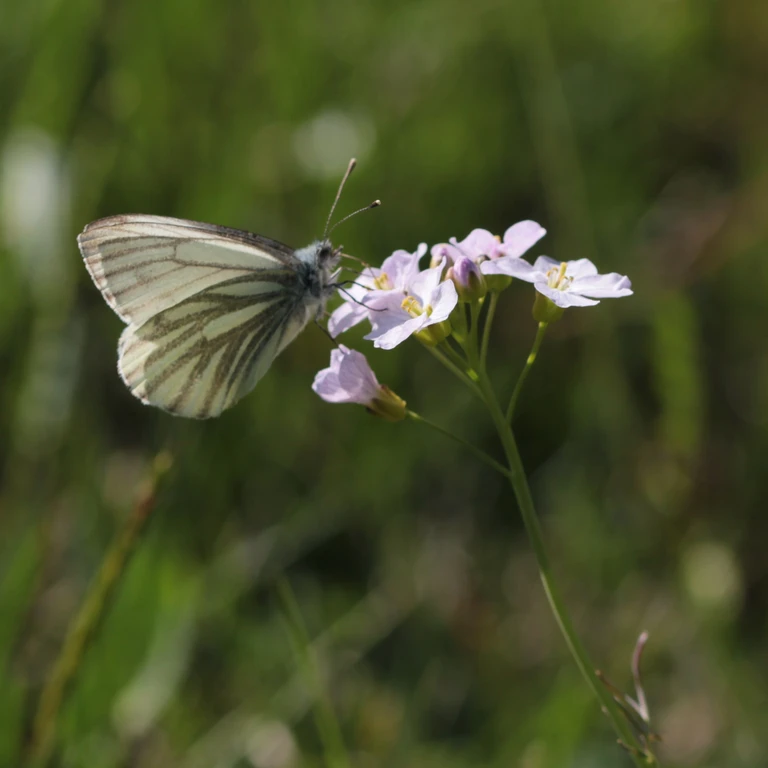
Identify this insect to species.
Pieris napi
